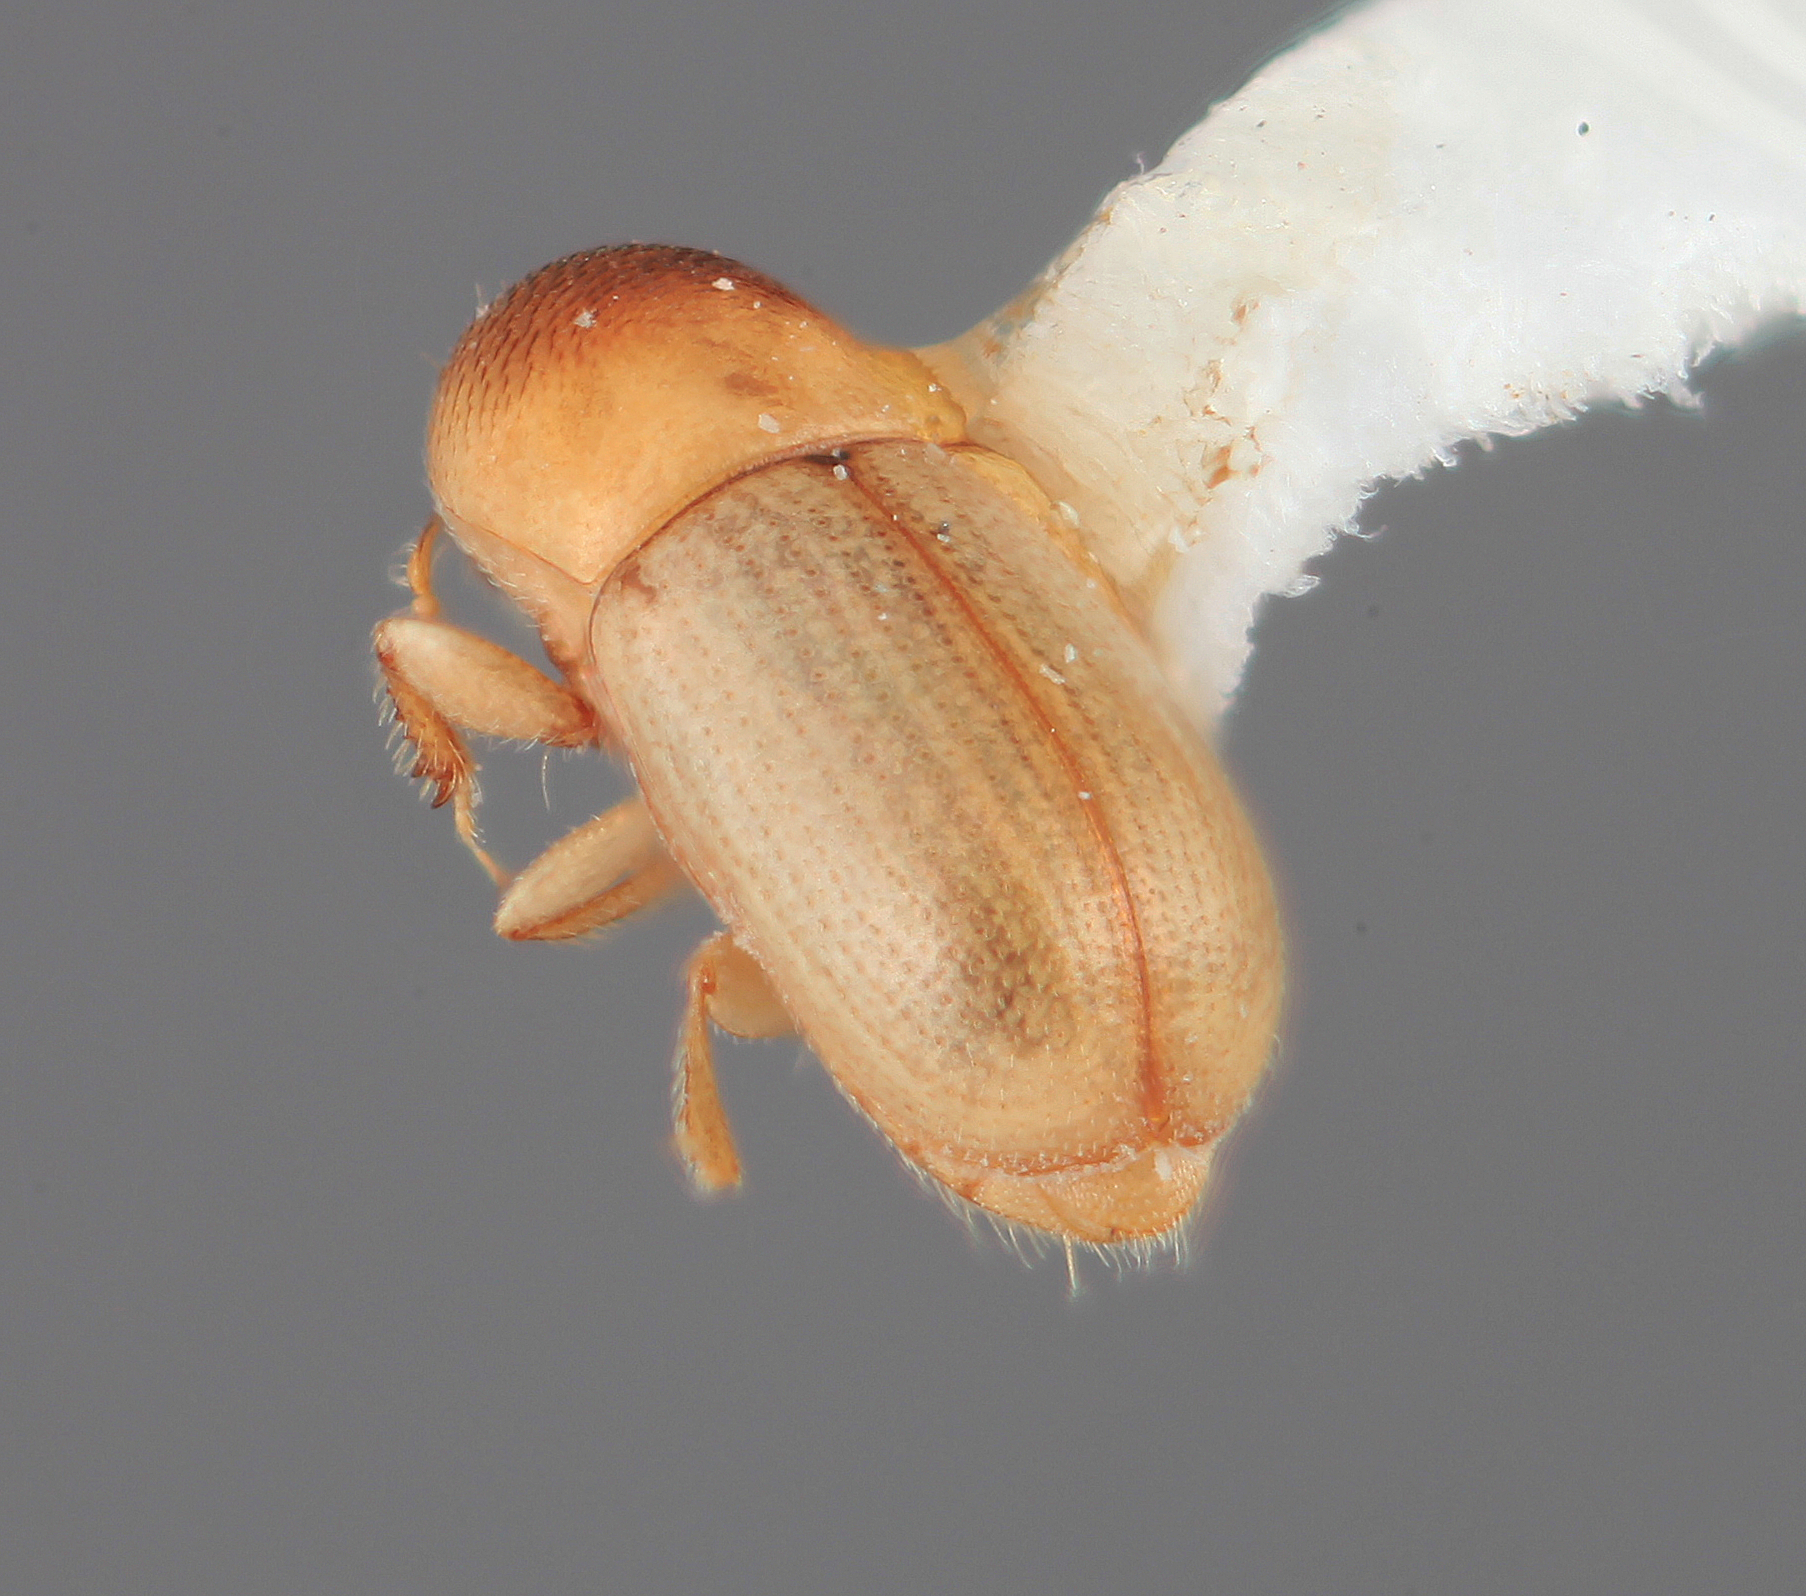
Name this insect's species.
Scolytodes naevius
